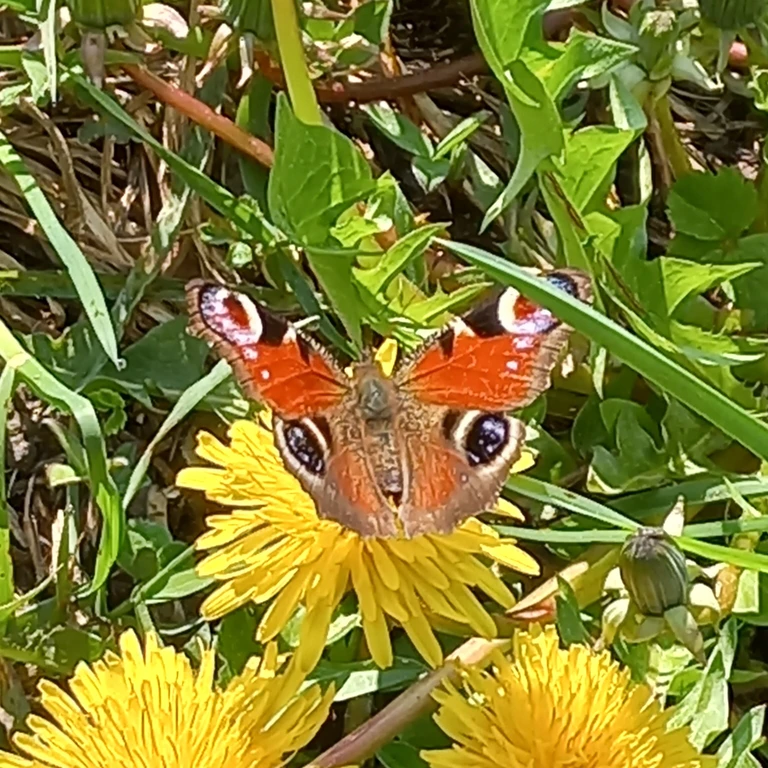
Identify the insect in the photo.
Aglais io
